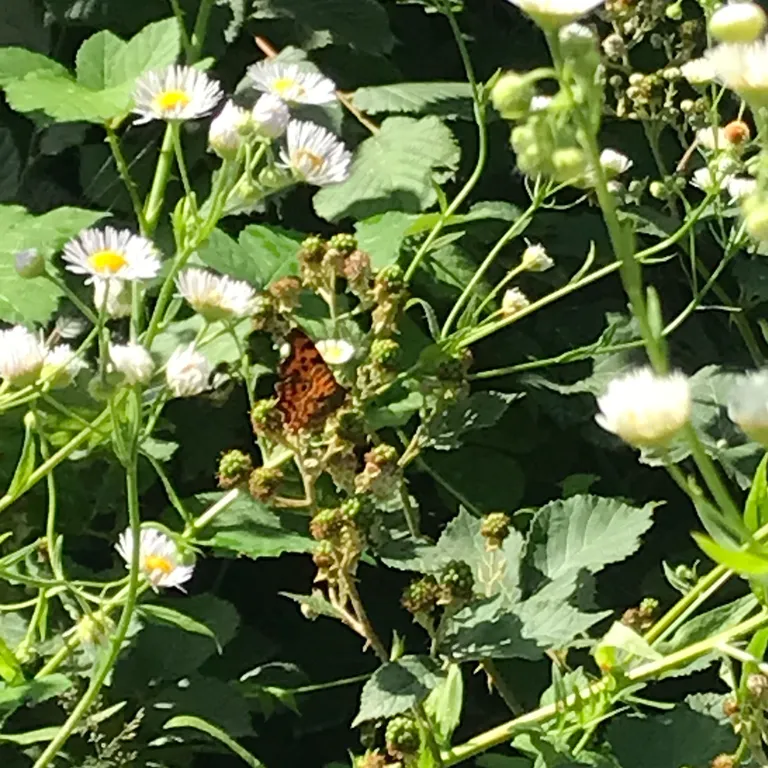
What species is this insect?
Polygonia c-album
